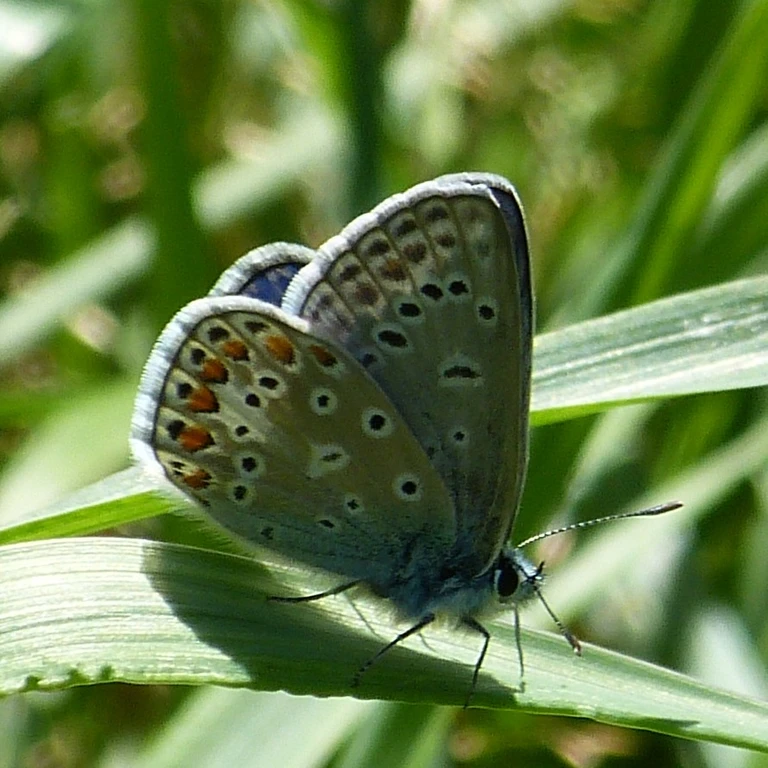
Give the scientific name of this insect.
Polyommatus icarus
